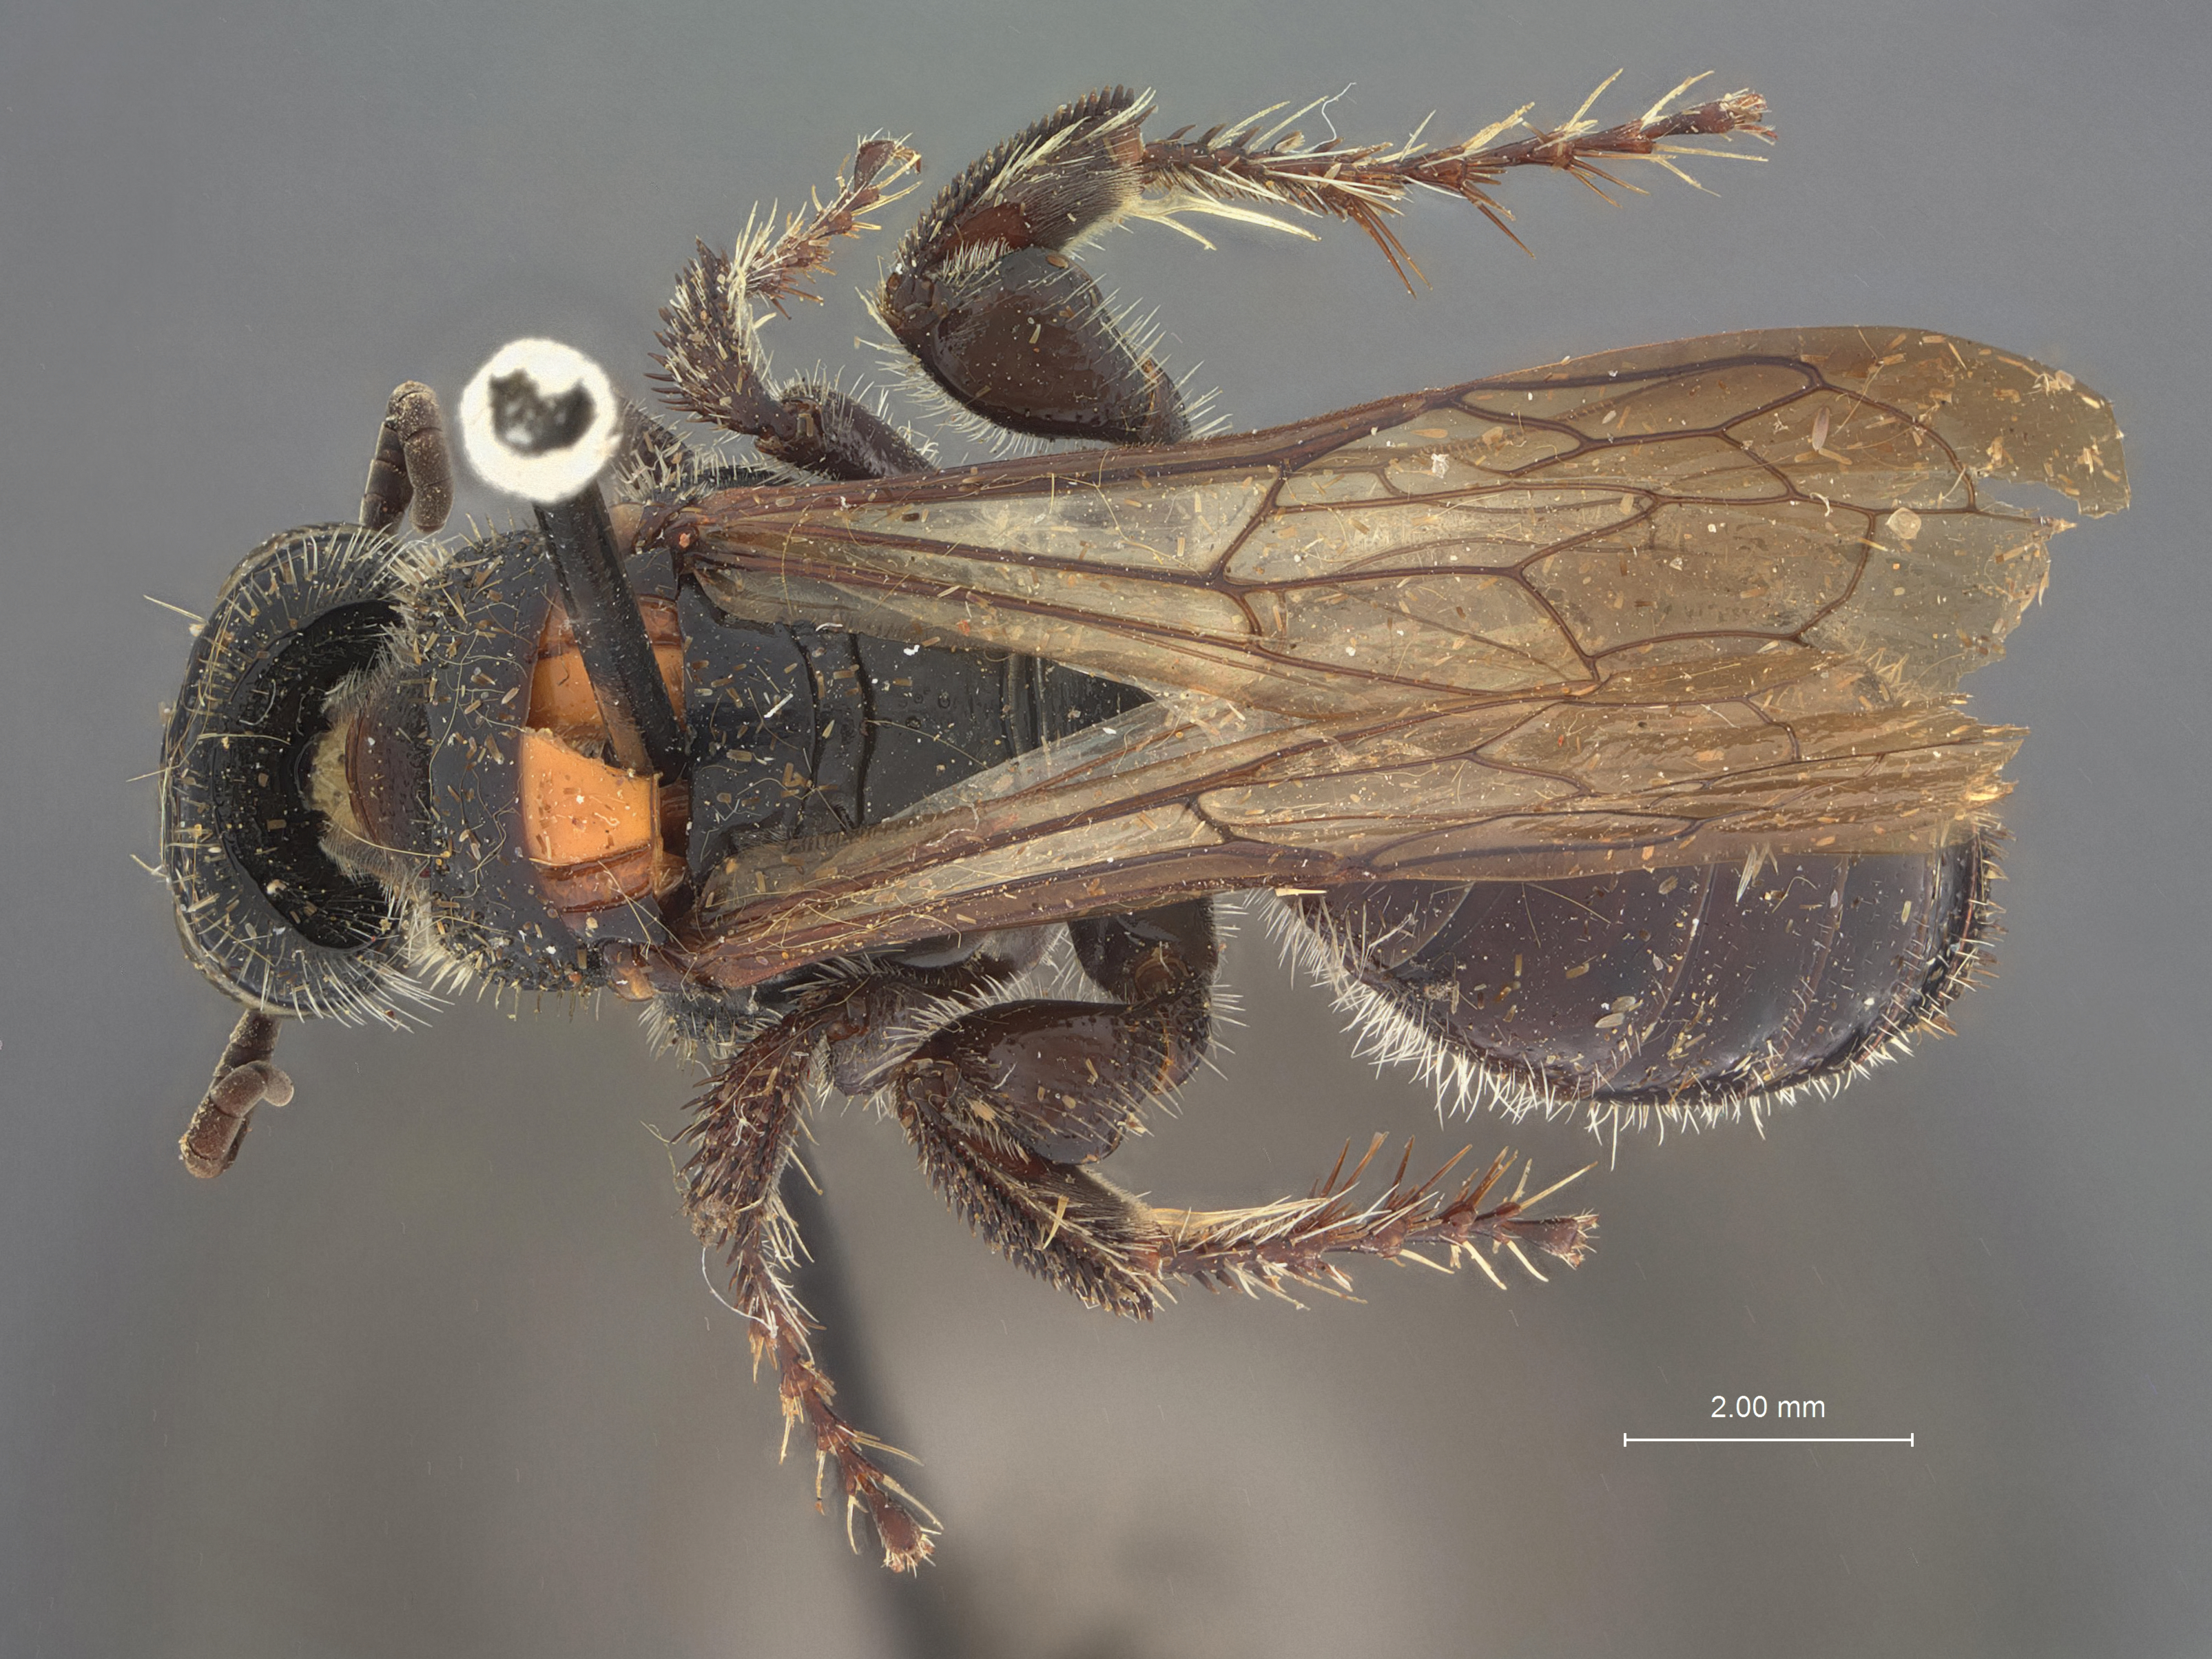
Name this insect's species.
Elis xanthonotus
